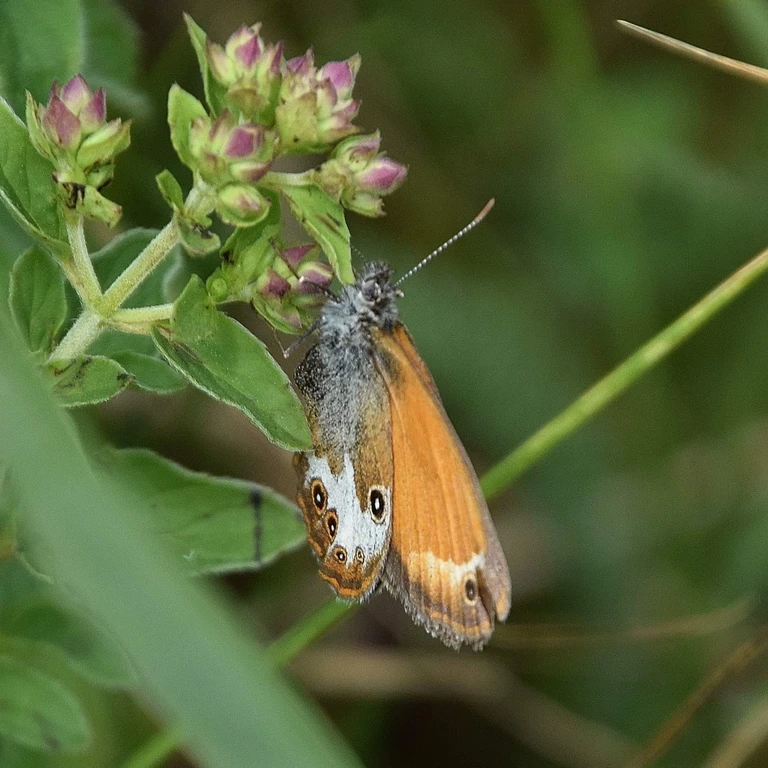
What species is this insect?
Coenonympha arcania
